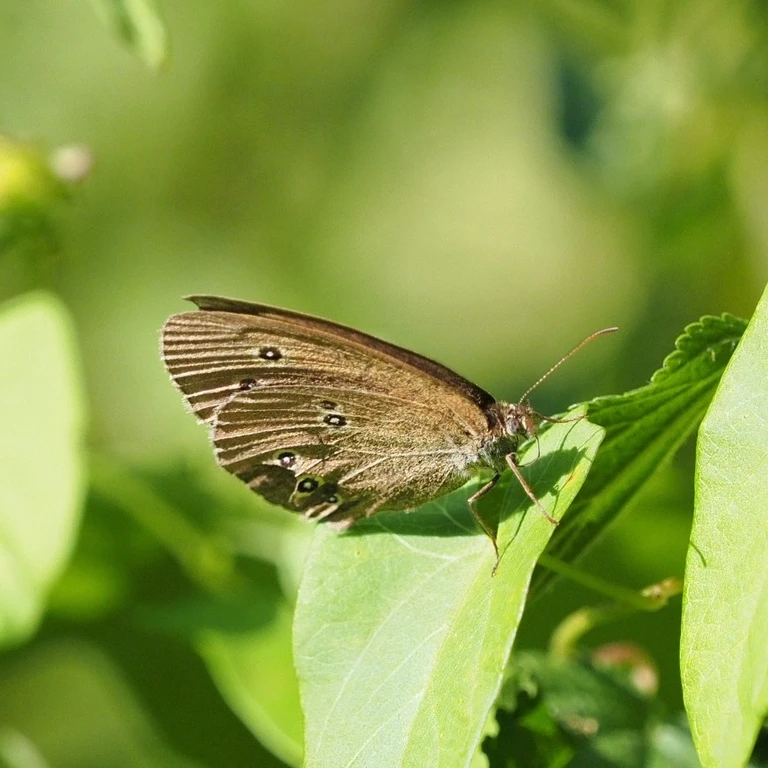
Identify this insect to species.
Aphantopus hyperantus
